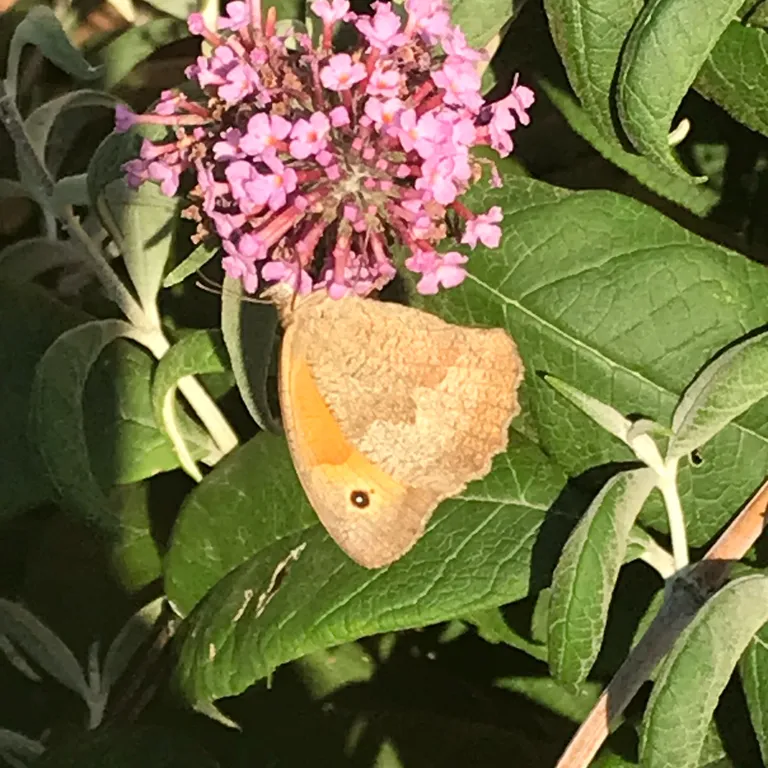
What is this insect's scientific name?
Maniola jurtina
